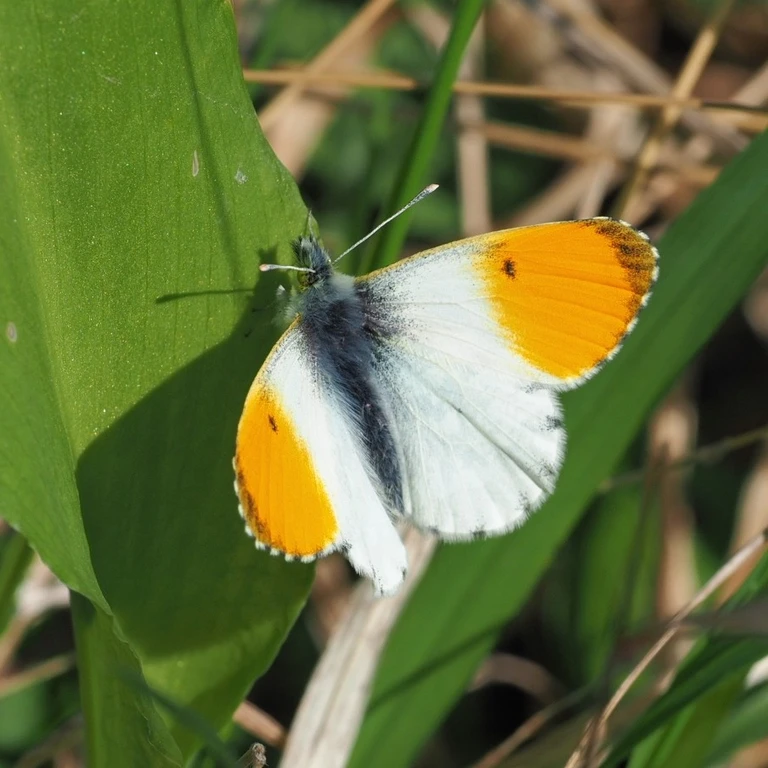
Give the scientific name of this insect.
Anthocharis cardamines
